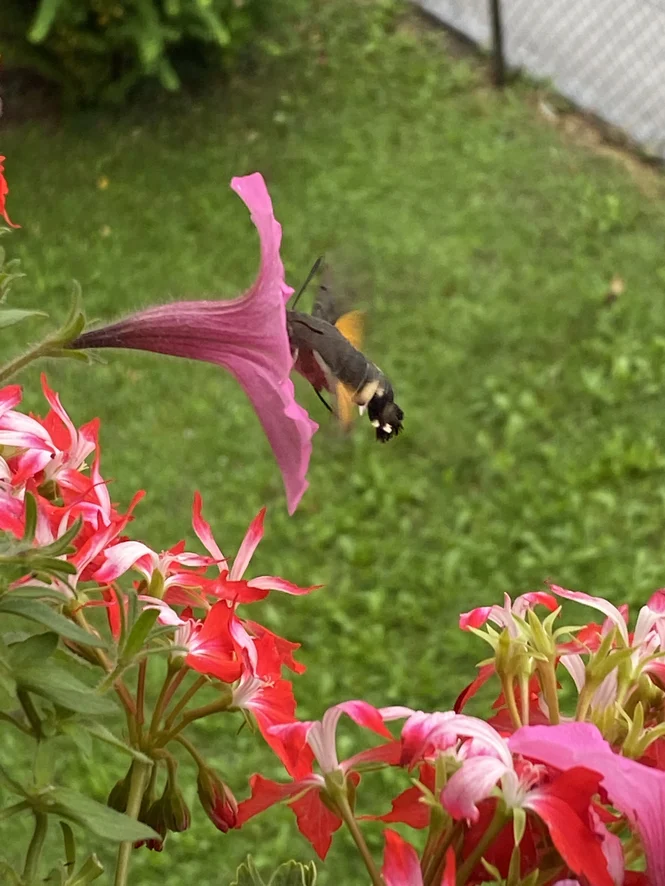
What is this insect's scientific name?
Macroglossum stellatarum
